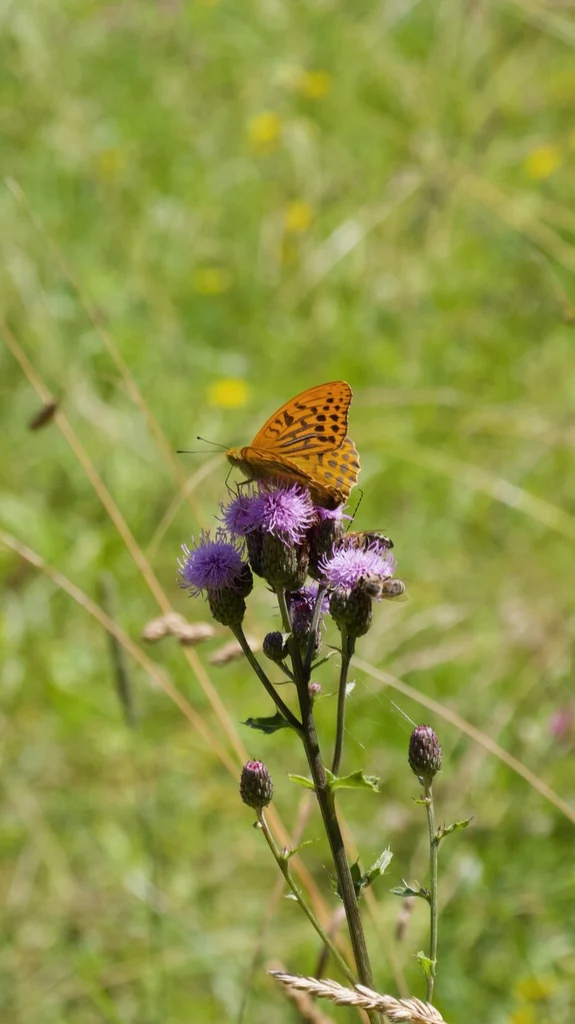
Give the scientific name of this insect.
Argynnis paphia
